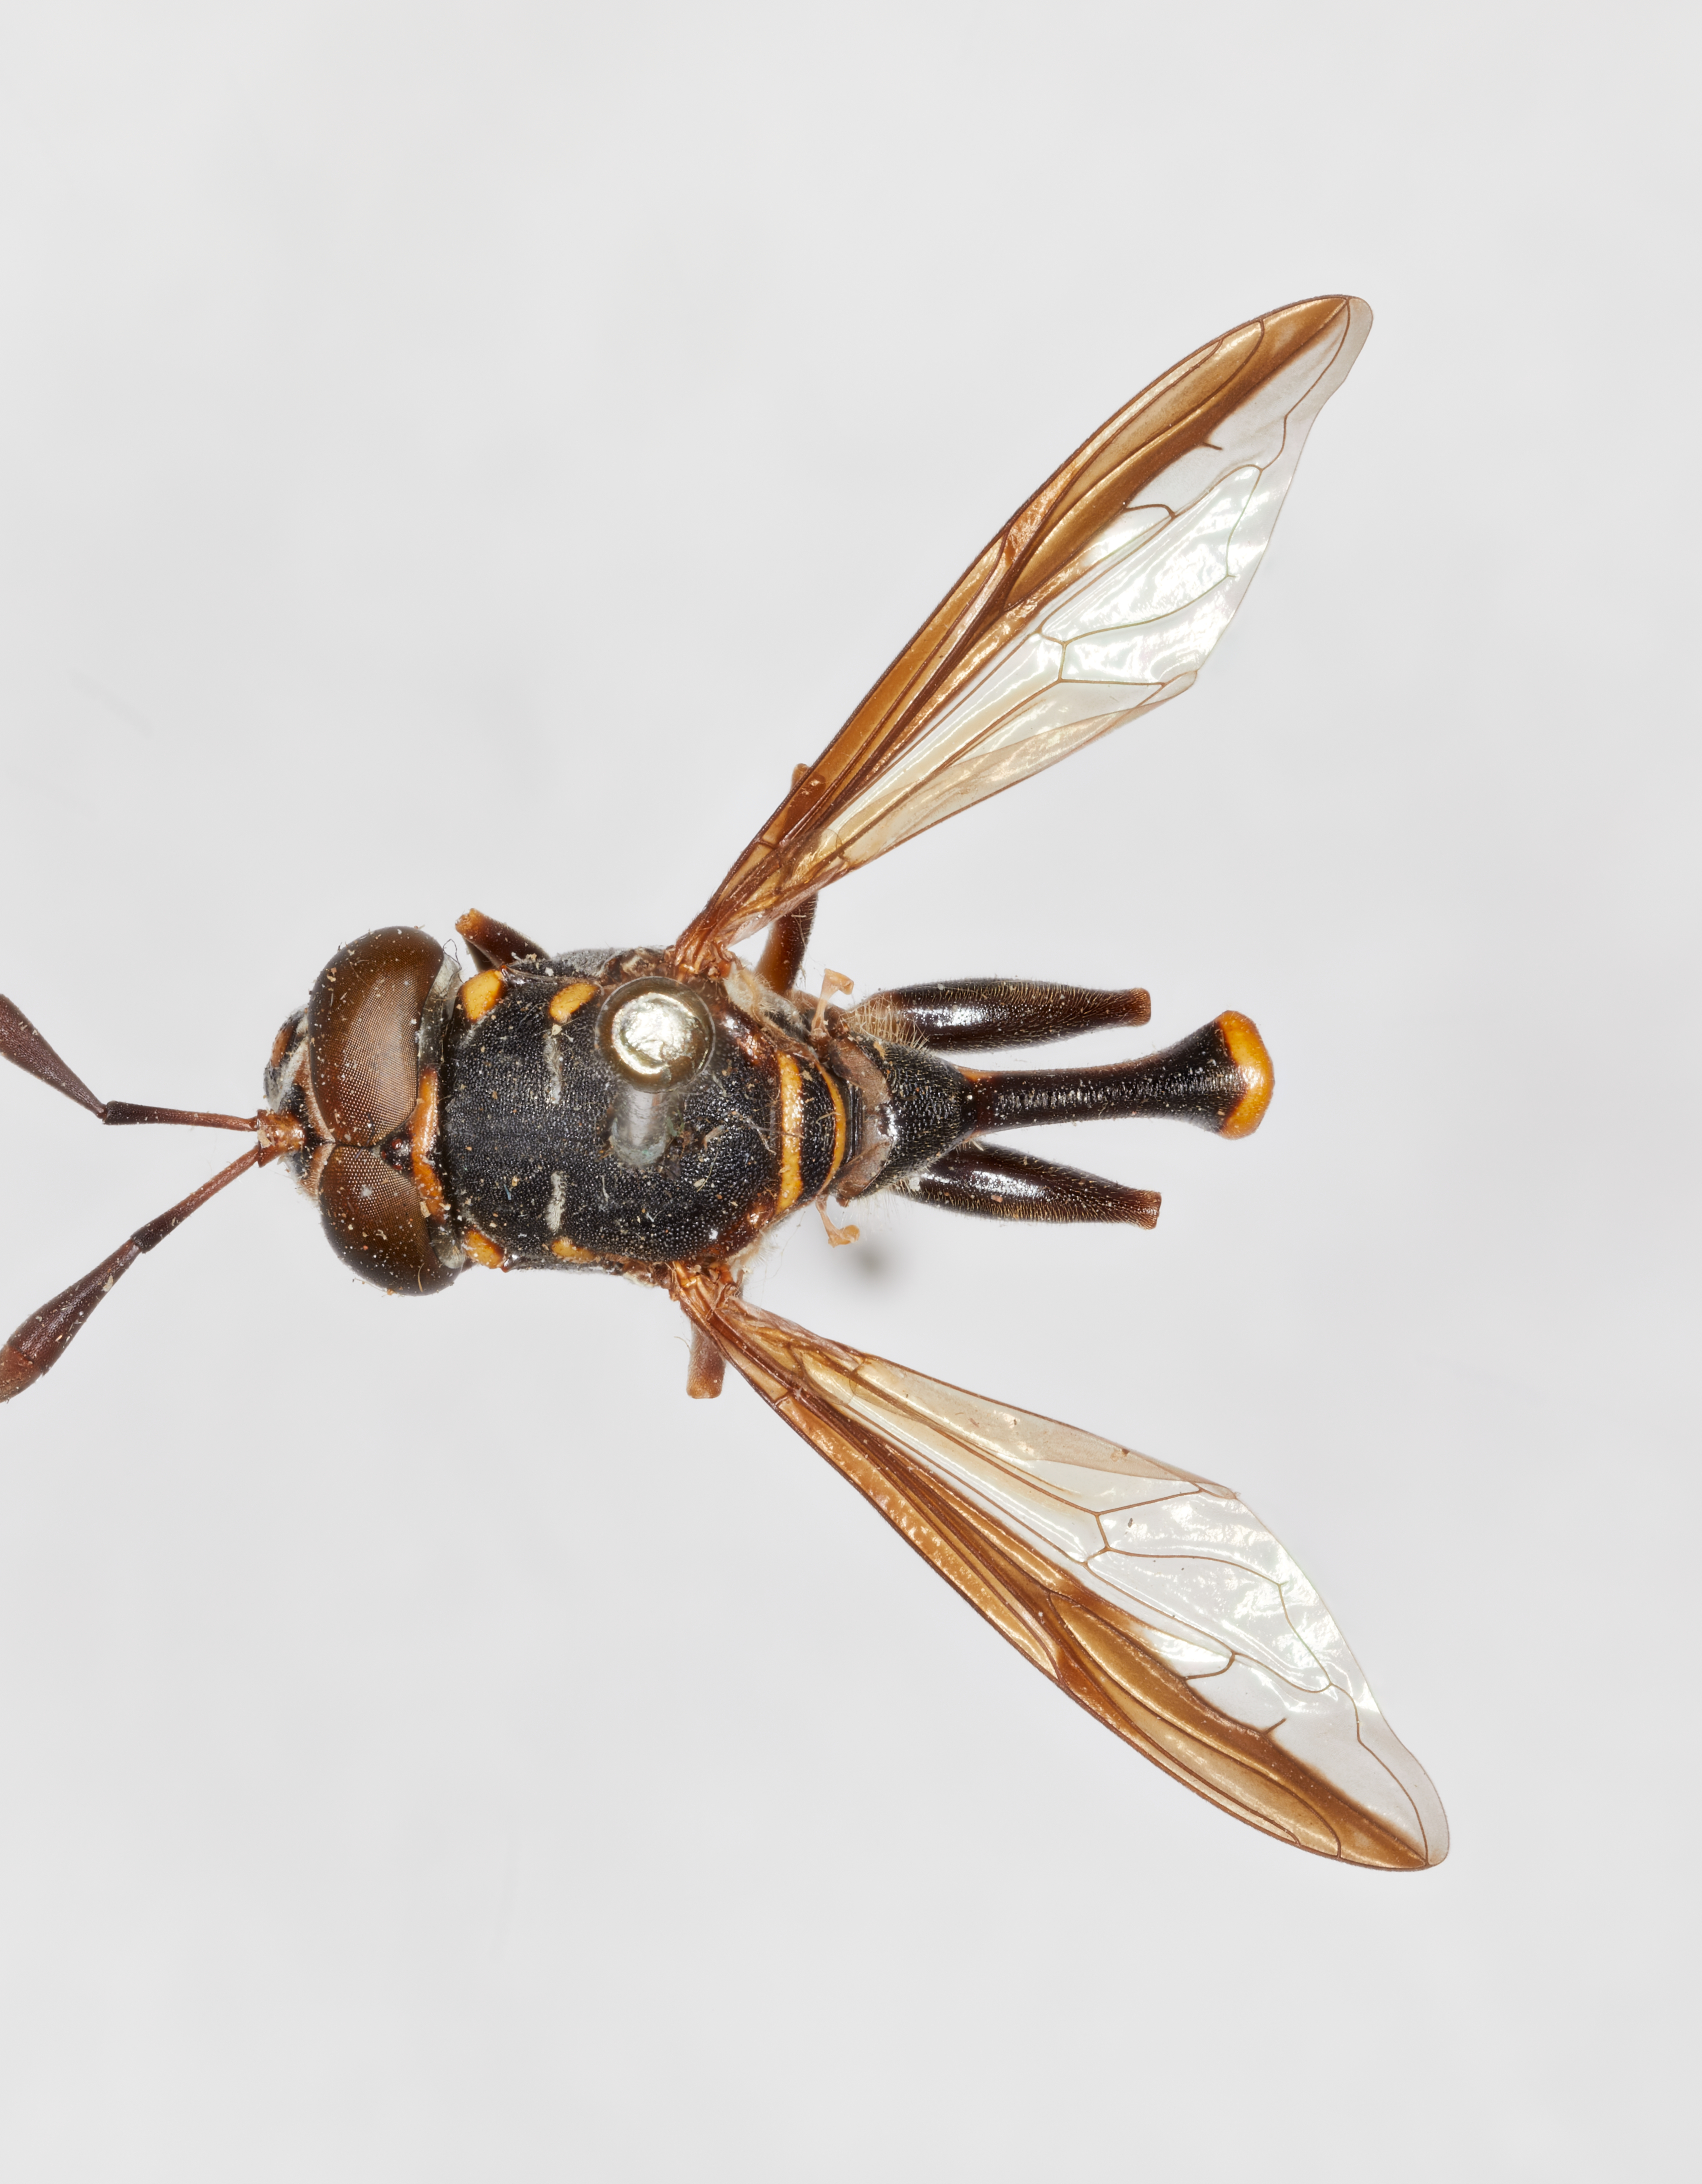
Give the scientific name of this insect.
Ceria pedicellata
